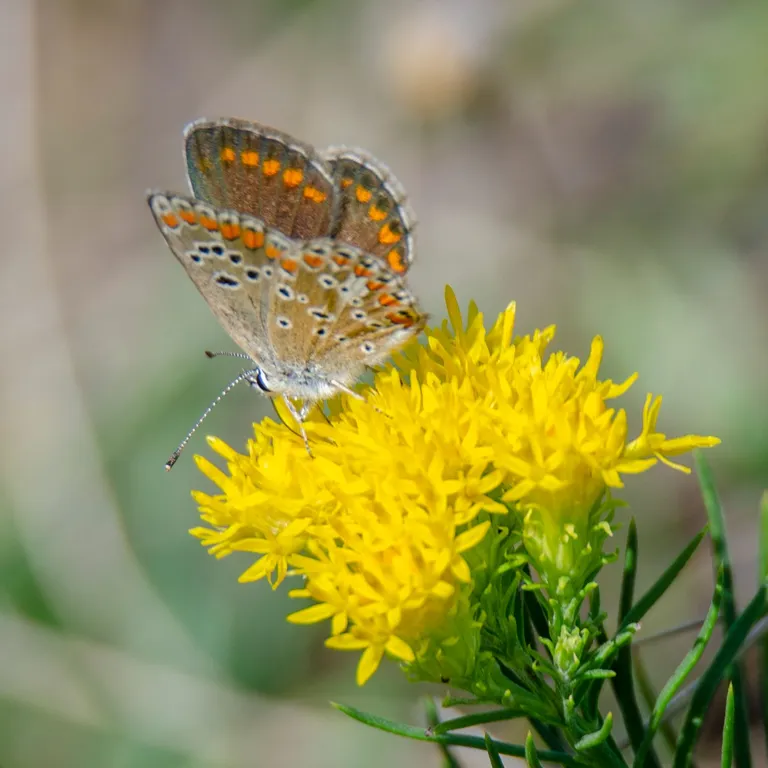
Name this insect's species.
Aricia agestis/artaxerxes
